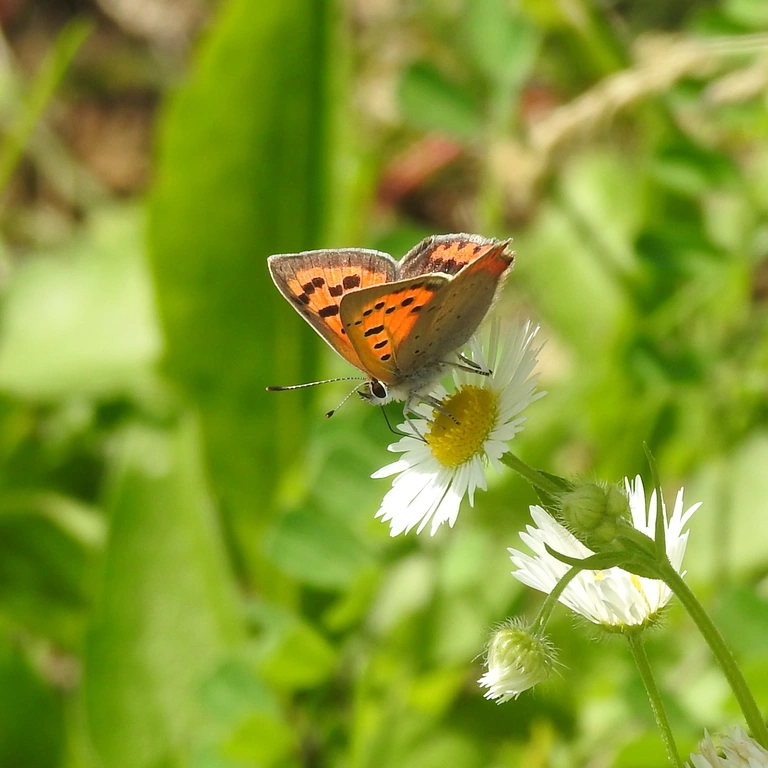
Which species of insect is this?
Lycaena phlaeas
